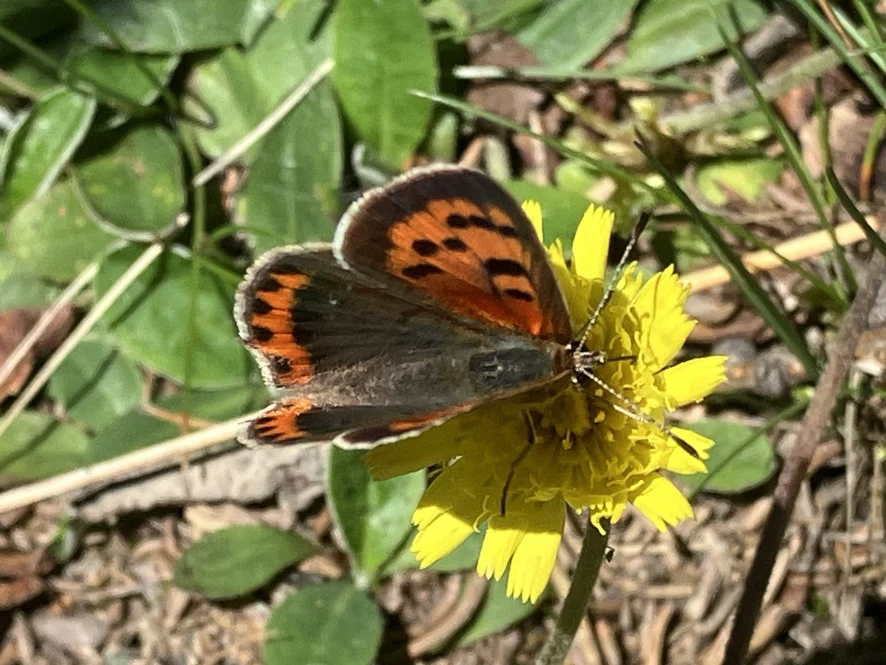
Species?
Lycaena phlaeas
